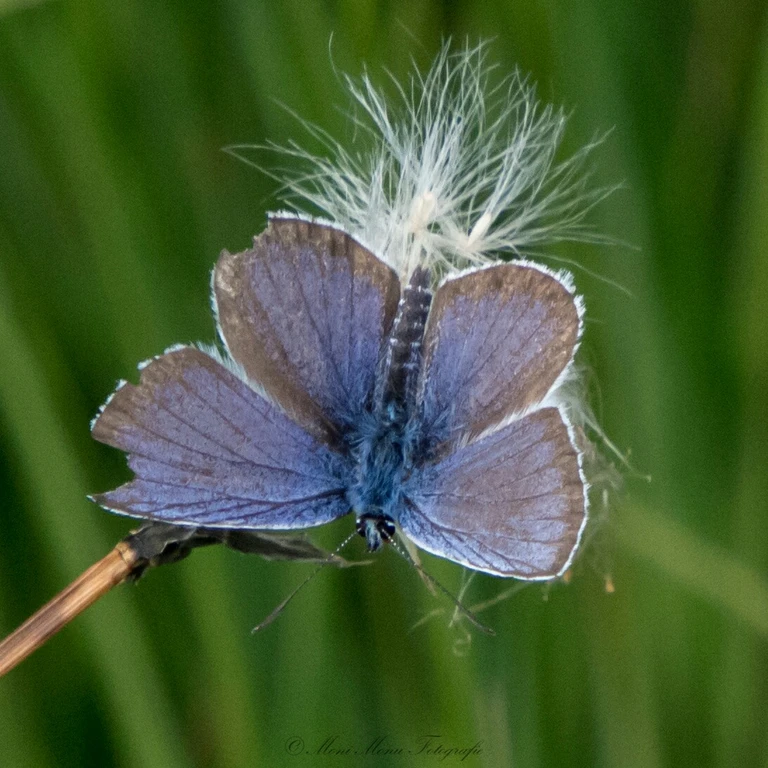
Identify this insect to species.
Plebejus argus
